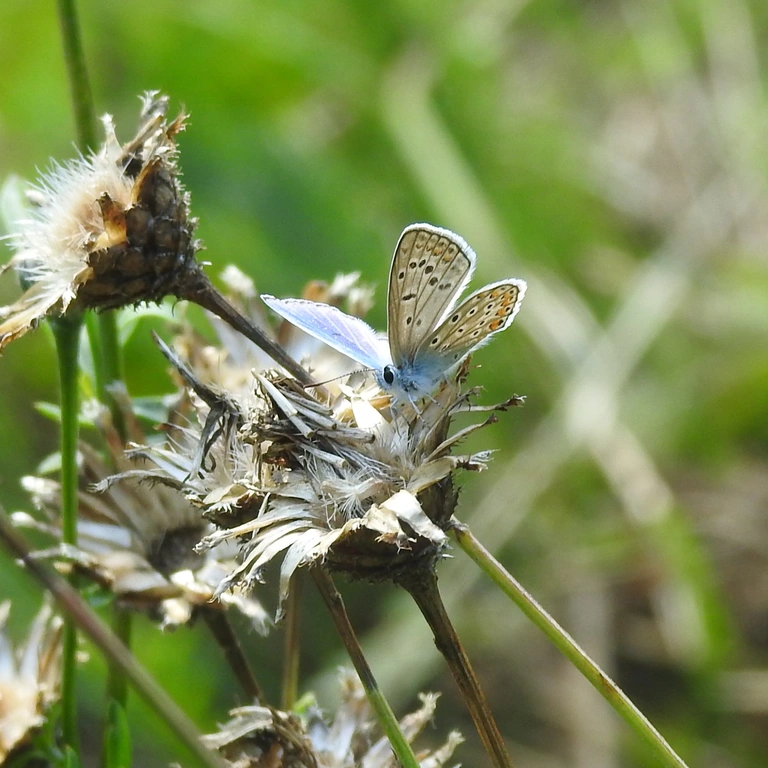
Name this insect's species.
Polyommatus icarus
